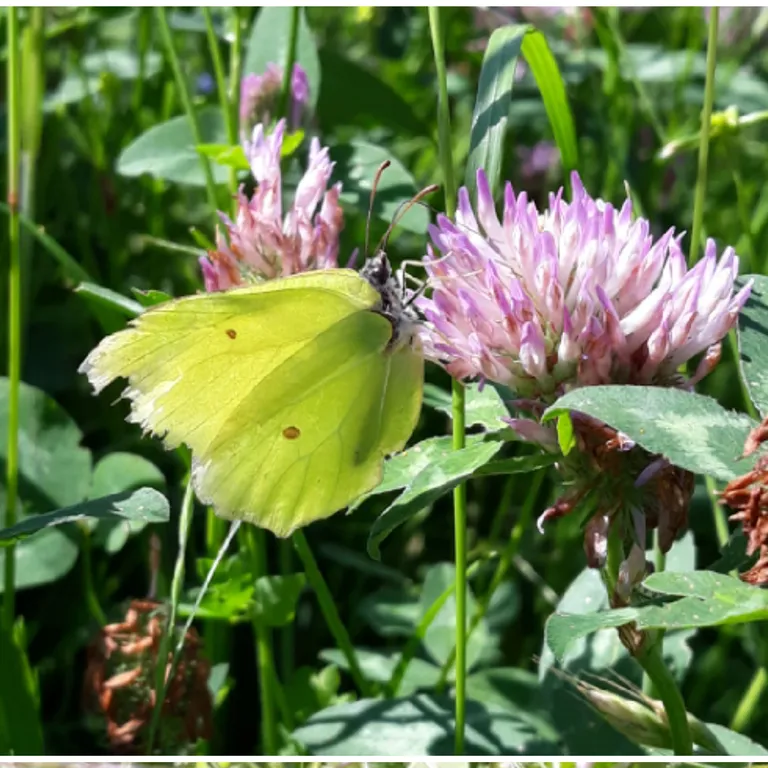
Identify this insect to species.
Gonepteryx rhamni
